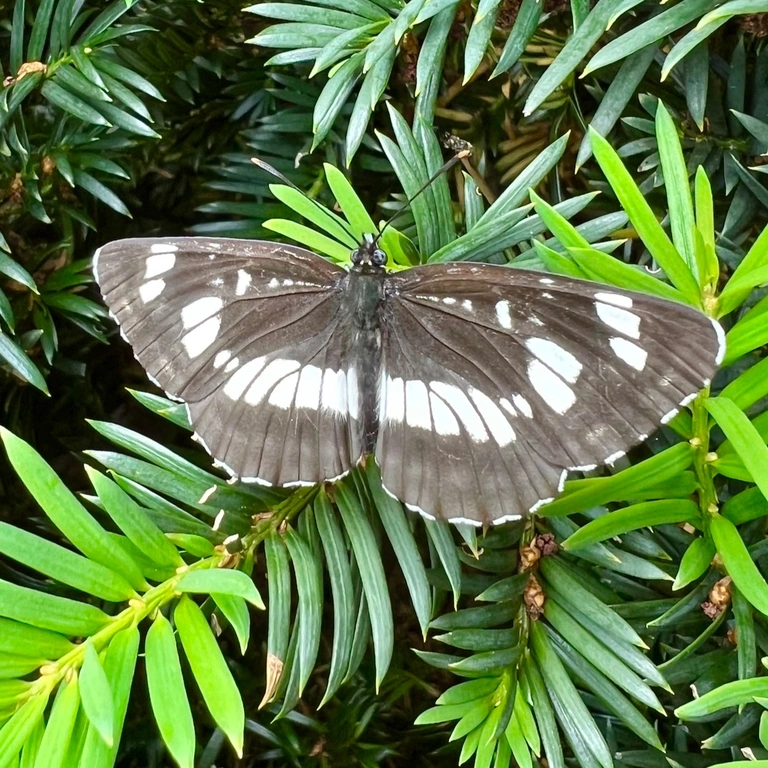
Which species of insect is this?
Neptis rivularis
